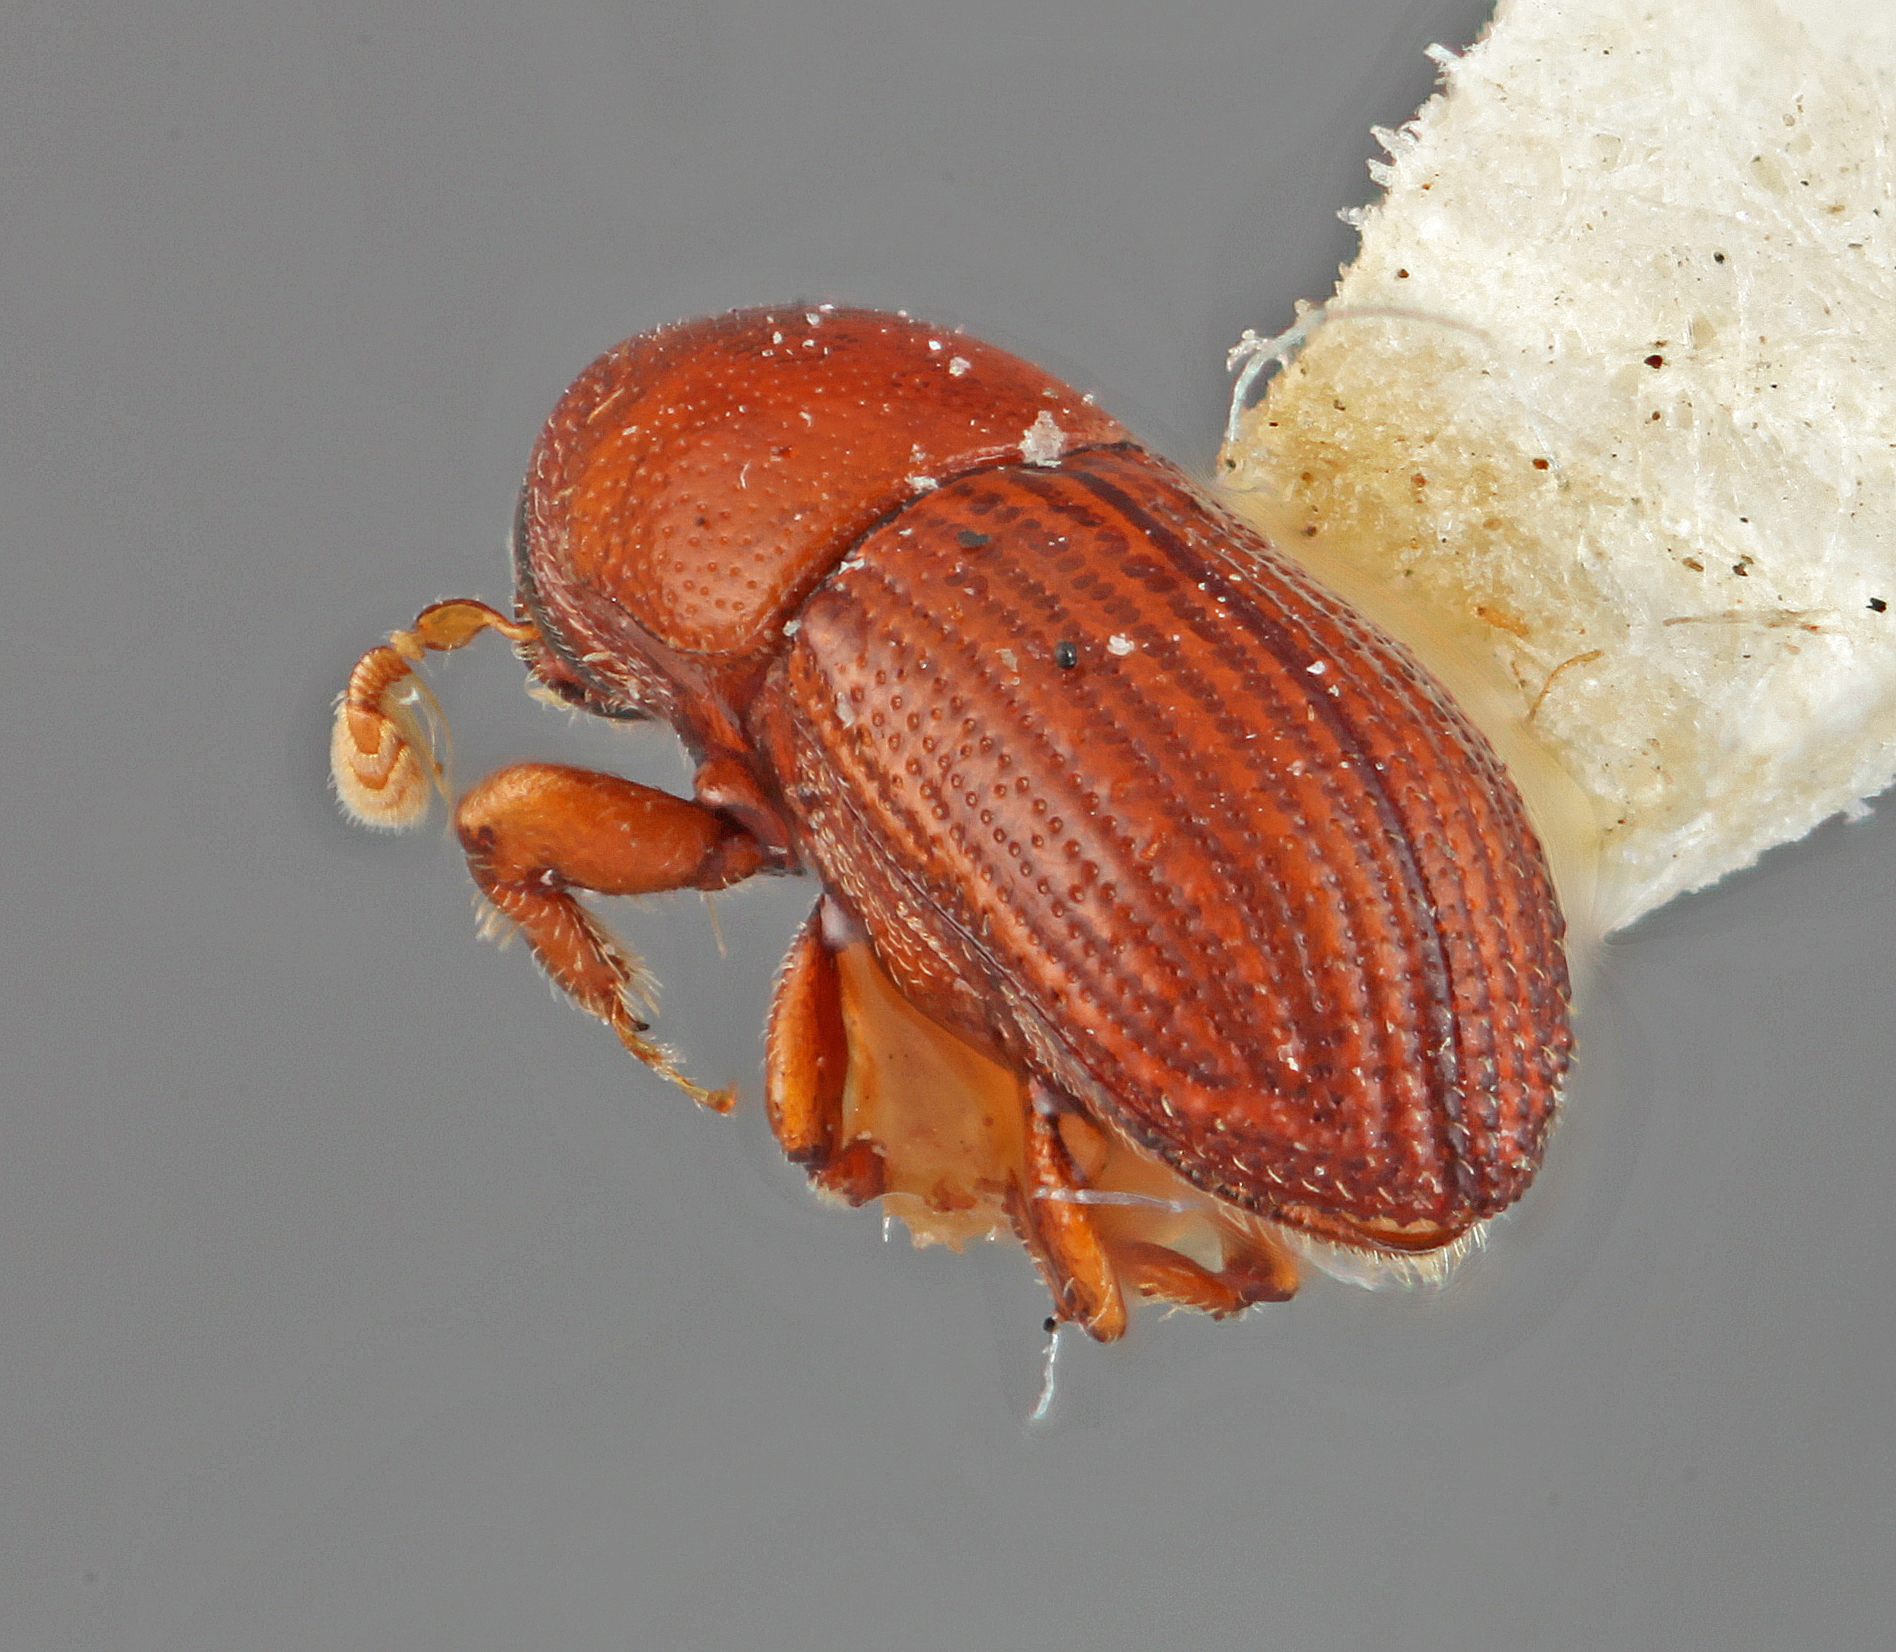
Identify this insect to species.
Loganius vagabundus
